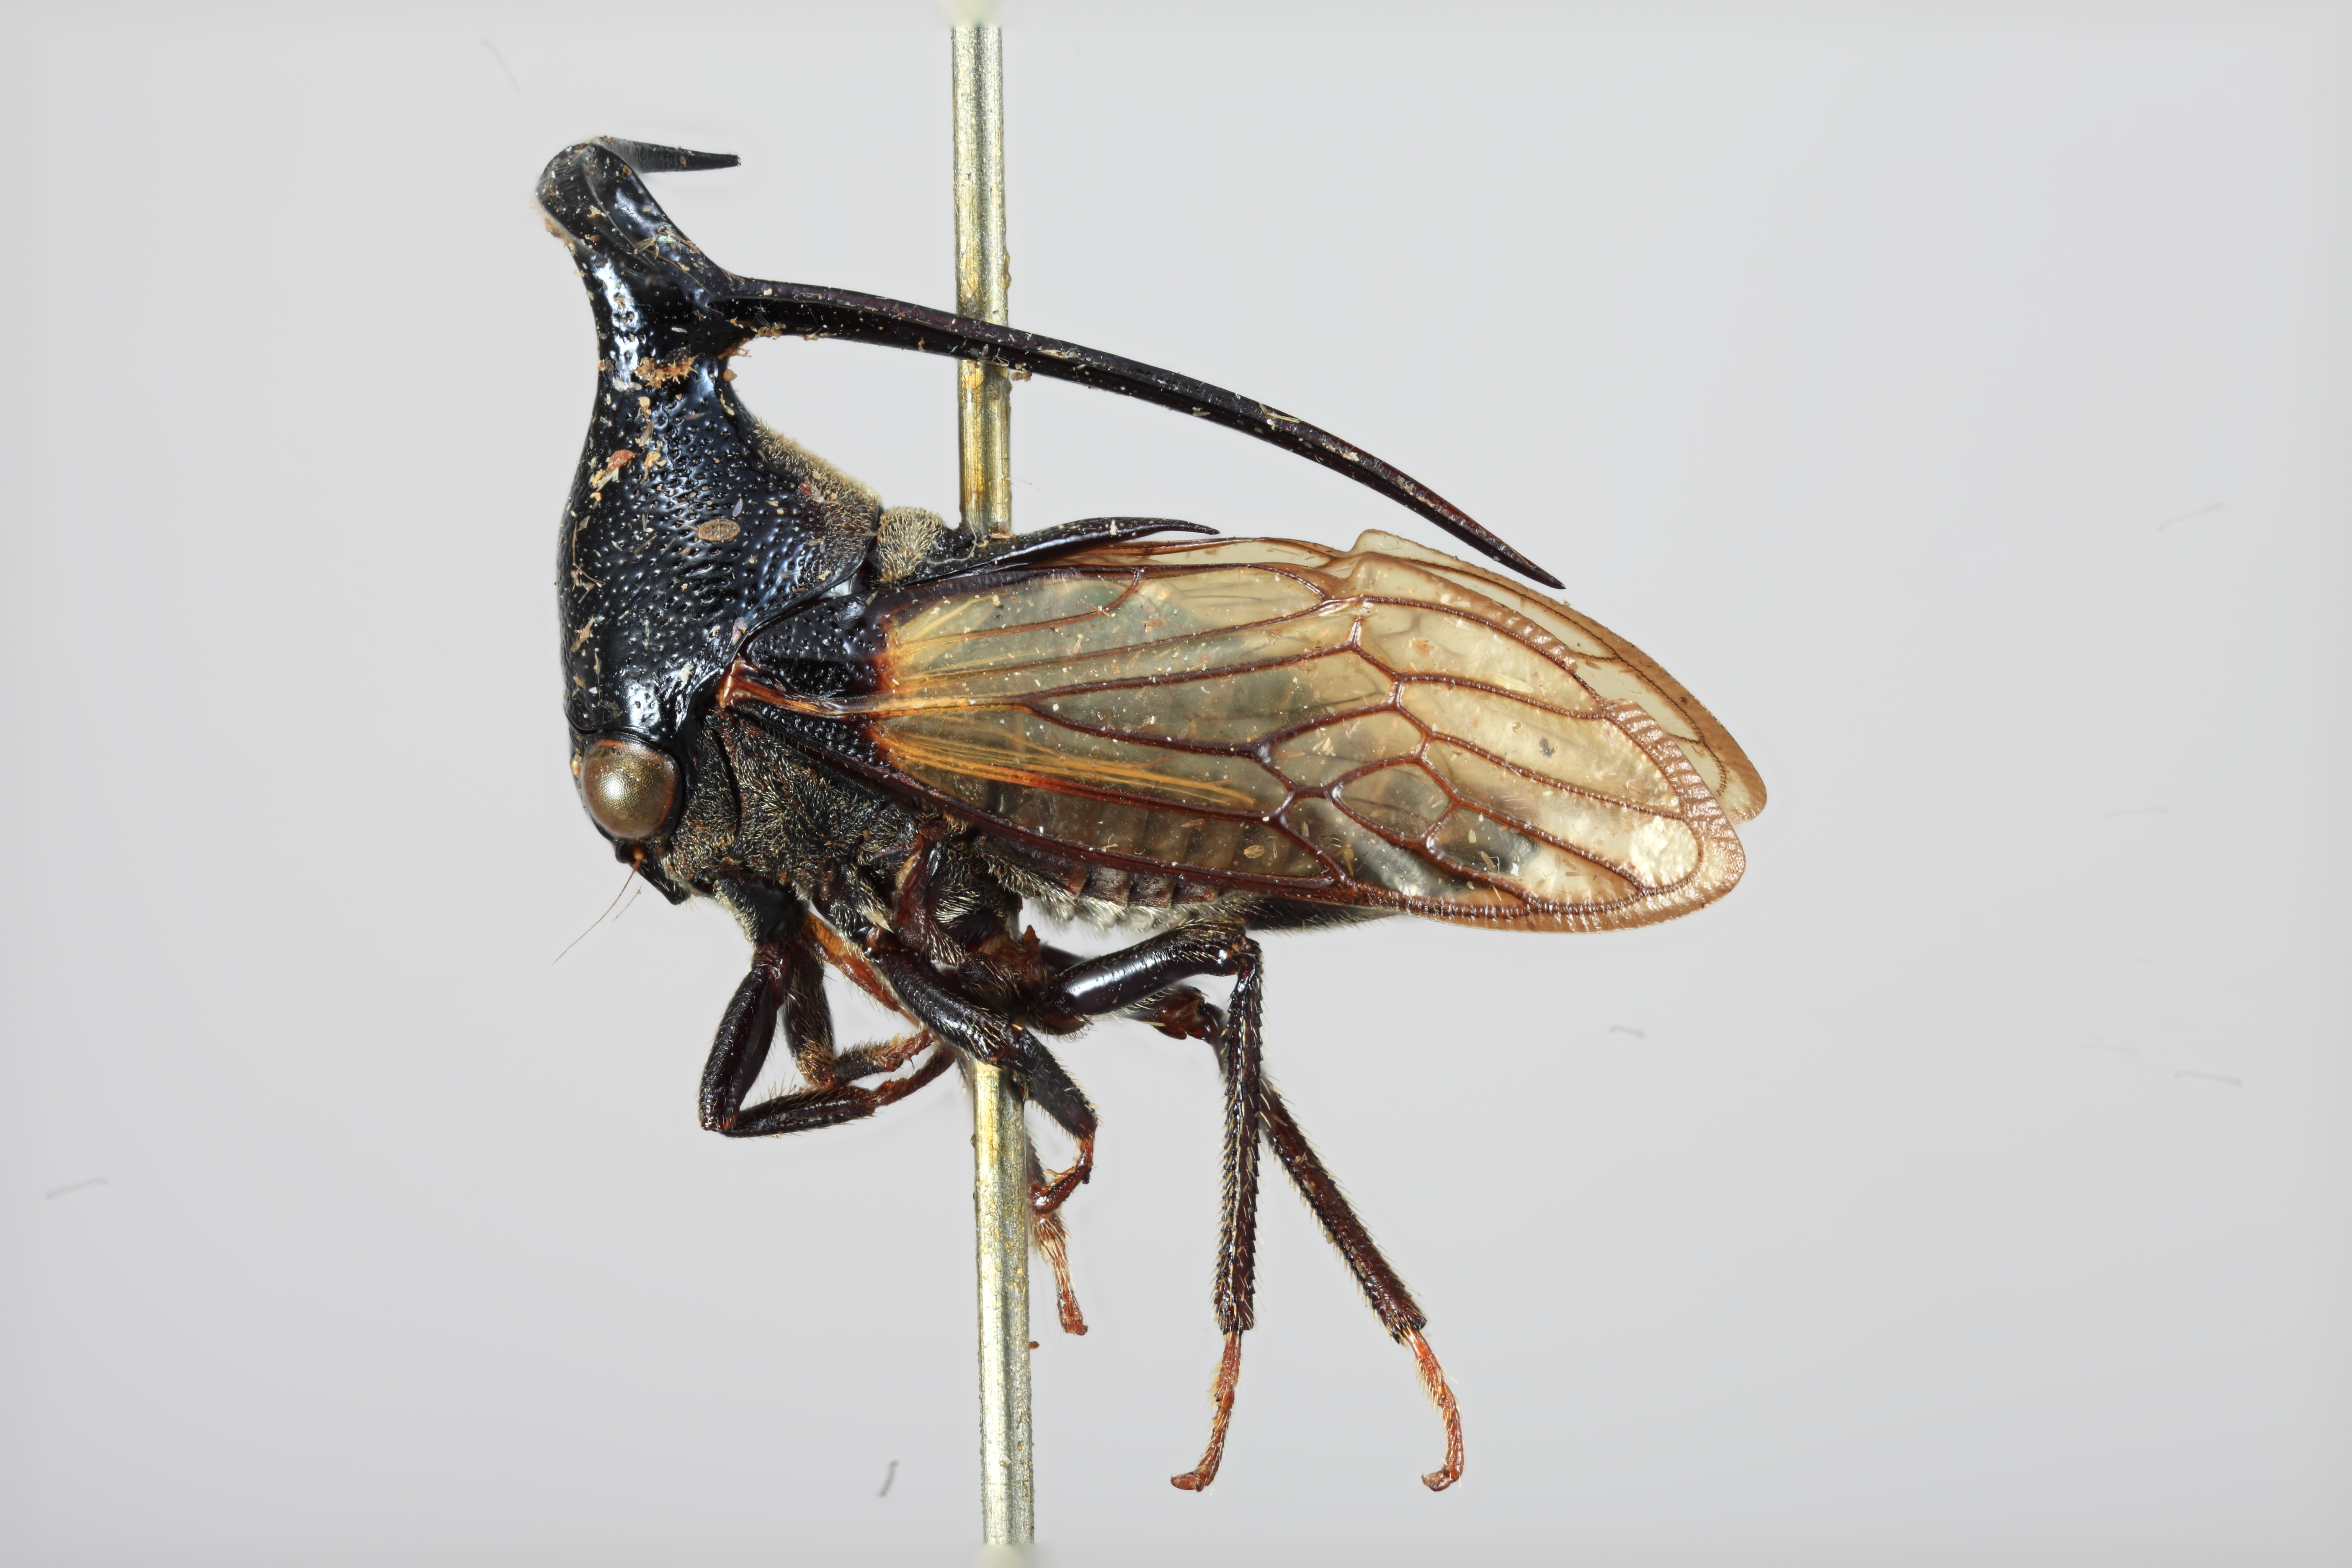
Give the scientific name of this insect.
Leptobelus elevatus
